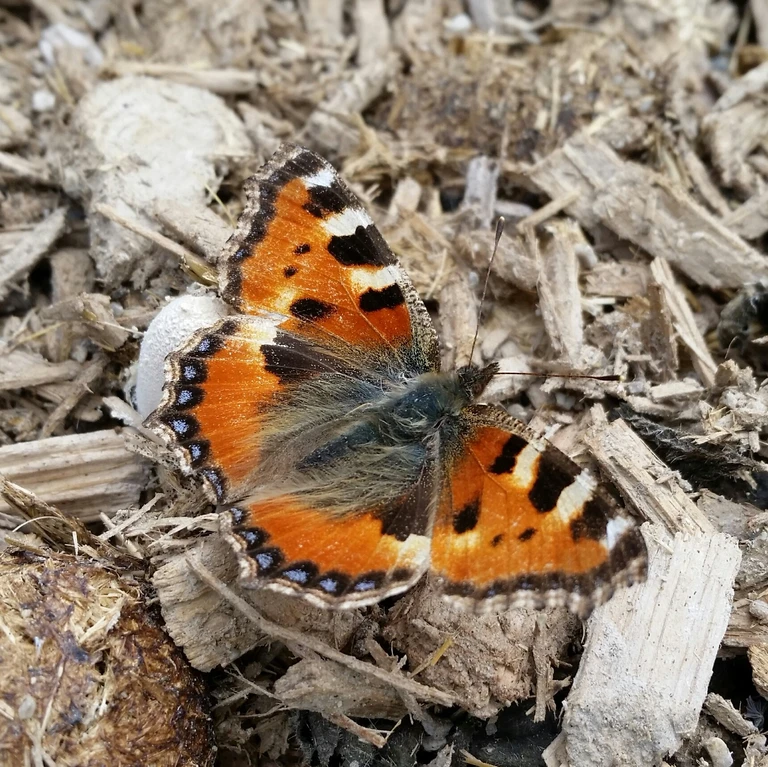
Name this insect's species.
Aglais urticae
